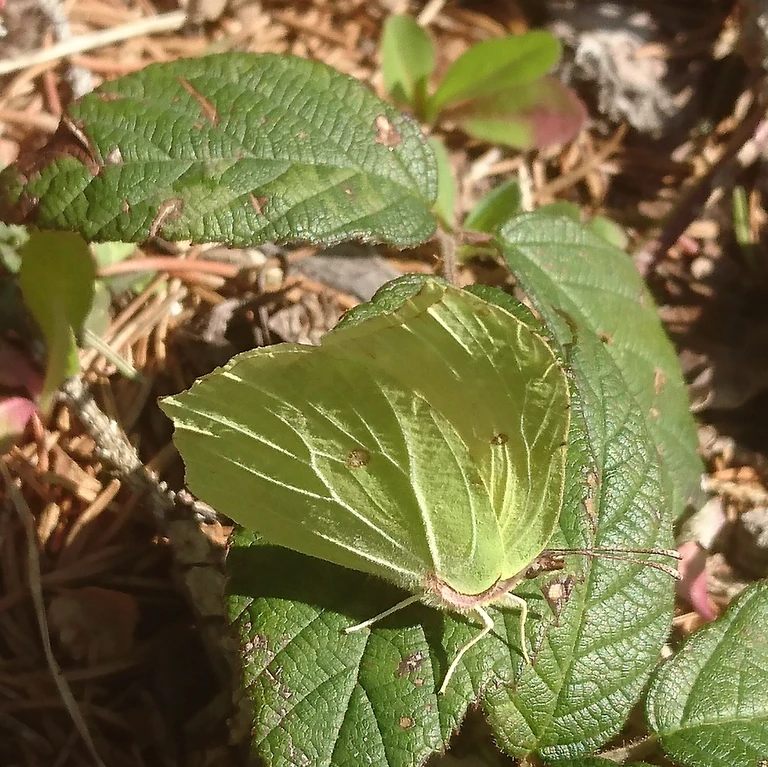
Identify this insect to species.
Gonepteryx rhamni
